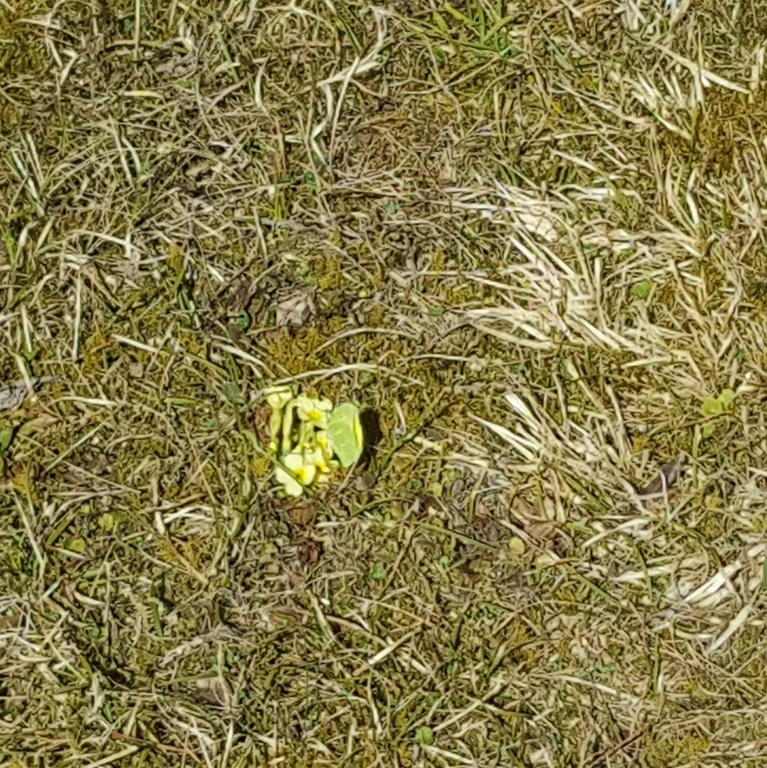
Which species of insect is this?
Gonepteryx rhamni
